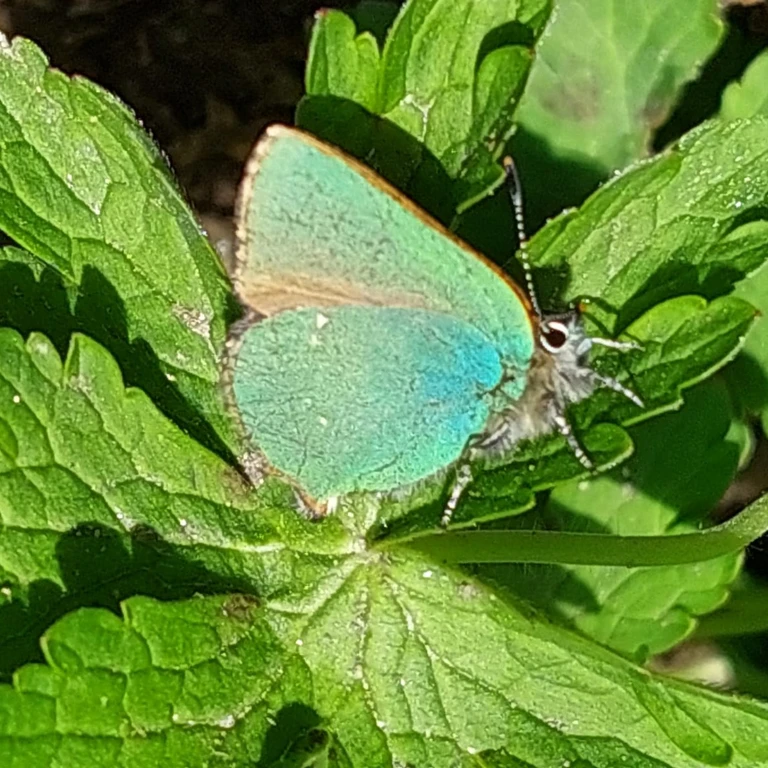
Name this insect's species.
Callophrys rubi
